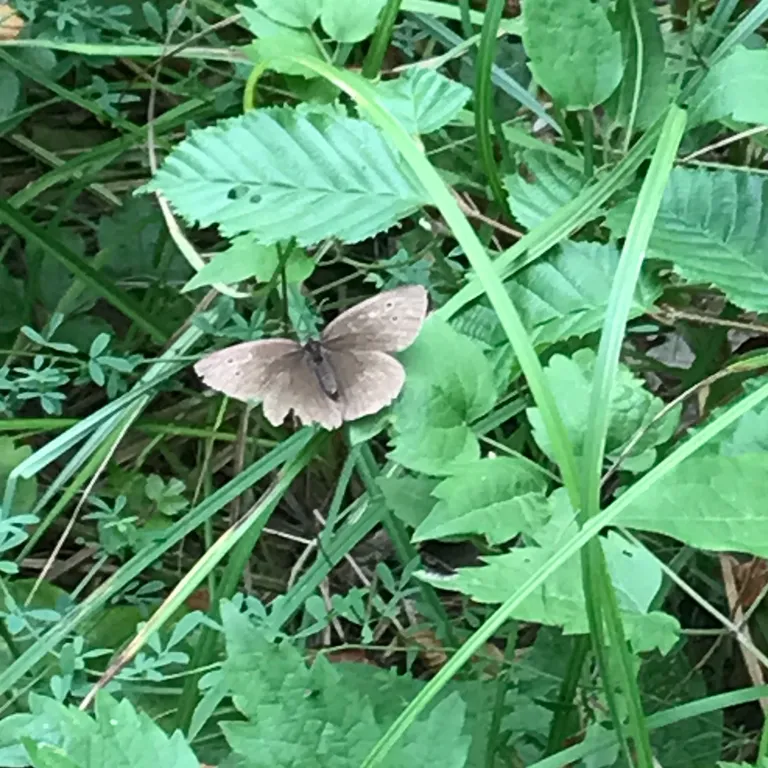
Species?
Aphantopus hyperantus
